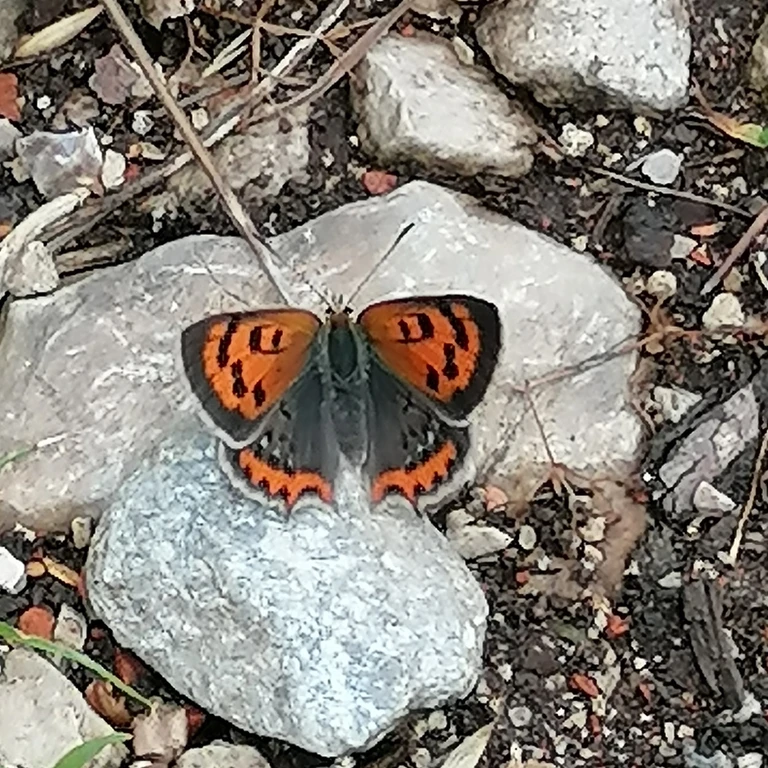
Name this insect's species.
Lycaena phlaeas
